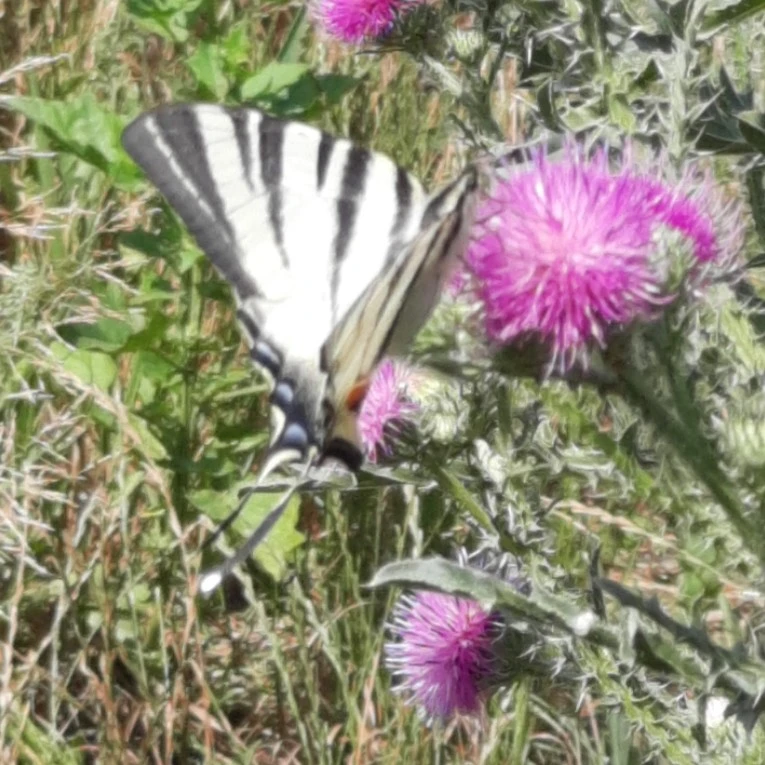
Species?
Iphiclides podalirius
